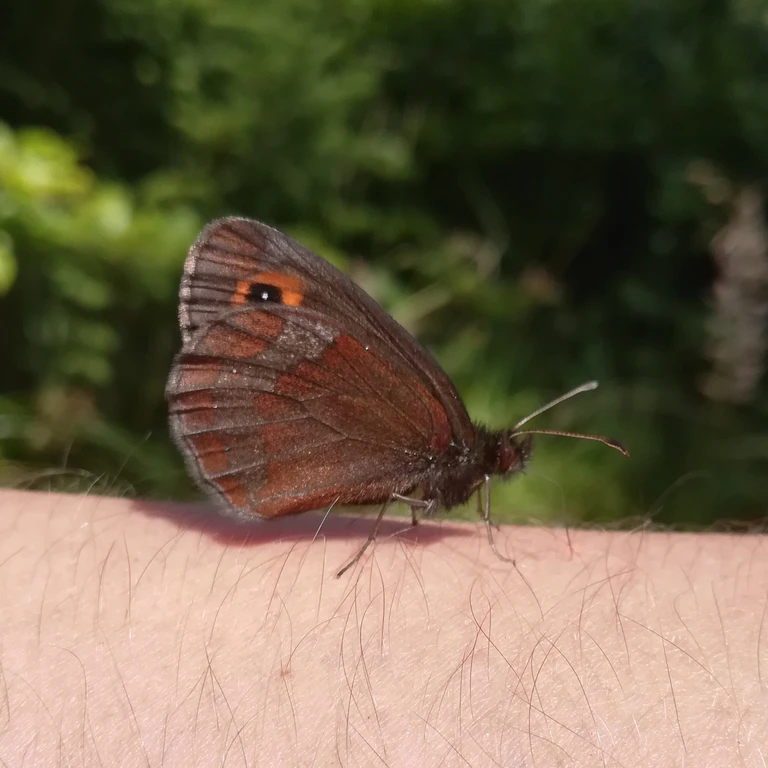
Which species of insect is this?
Erebia aethiops
